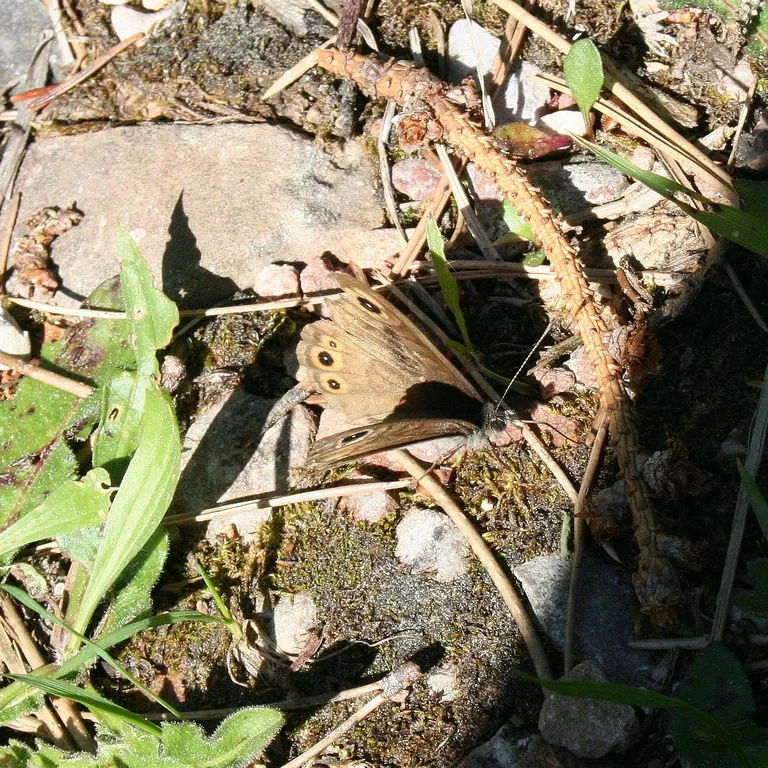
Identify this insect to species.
Lasiommata petropolitana (also Pararge petropolitana)
